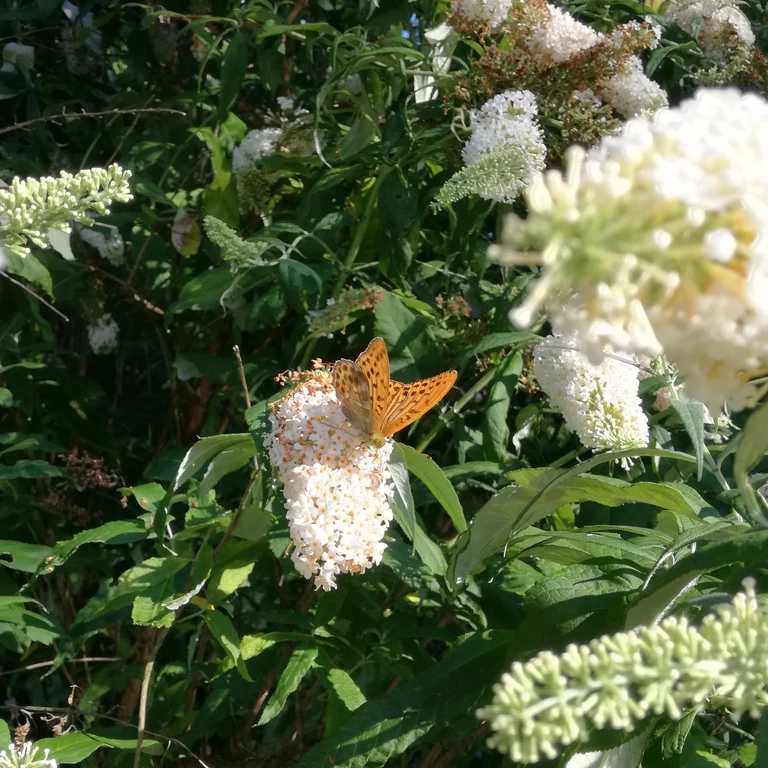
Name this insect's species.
Argynnis paphia
